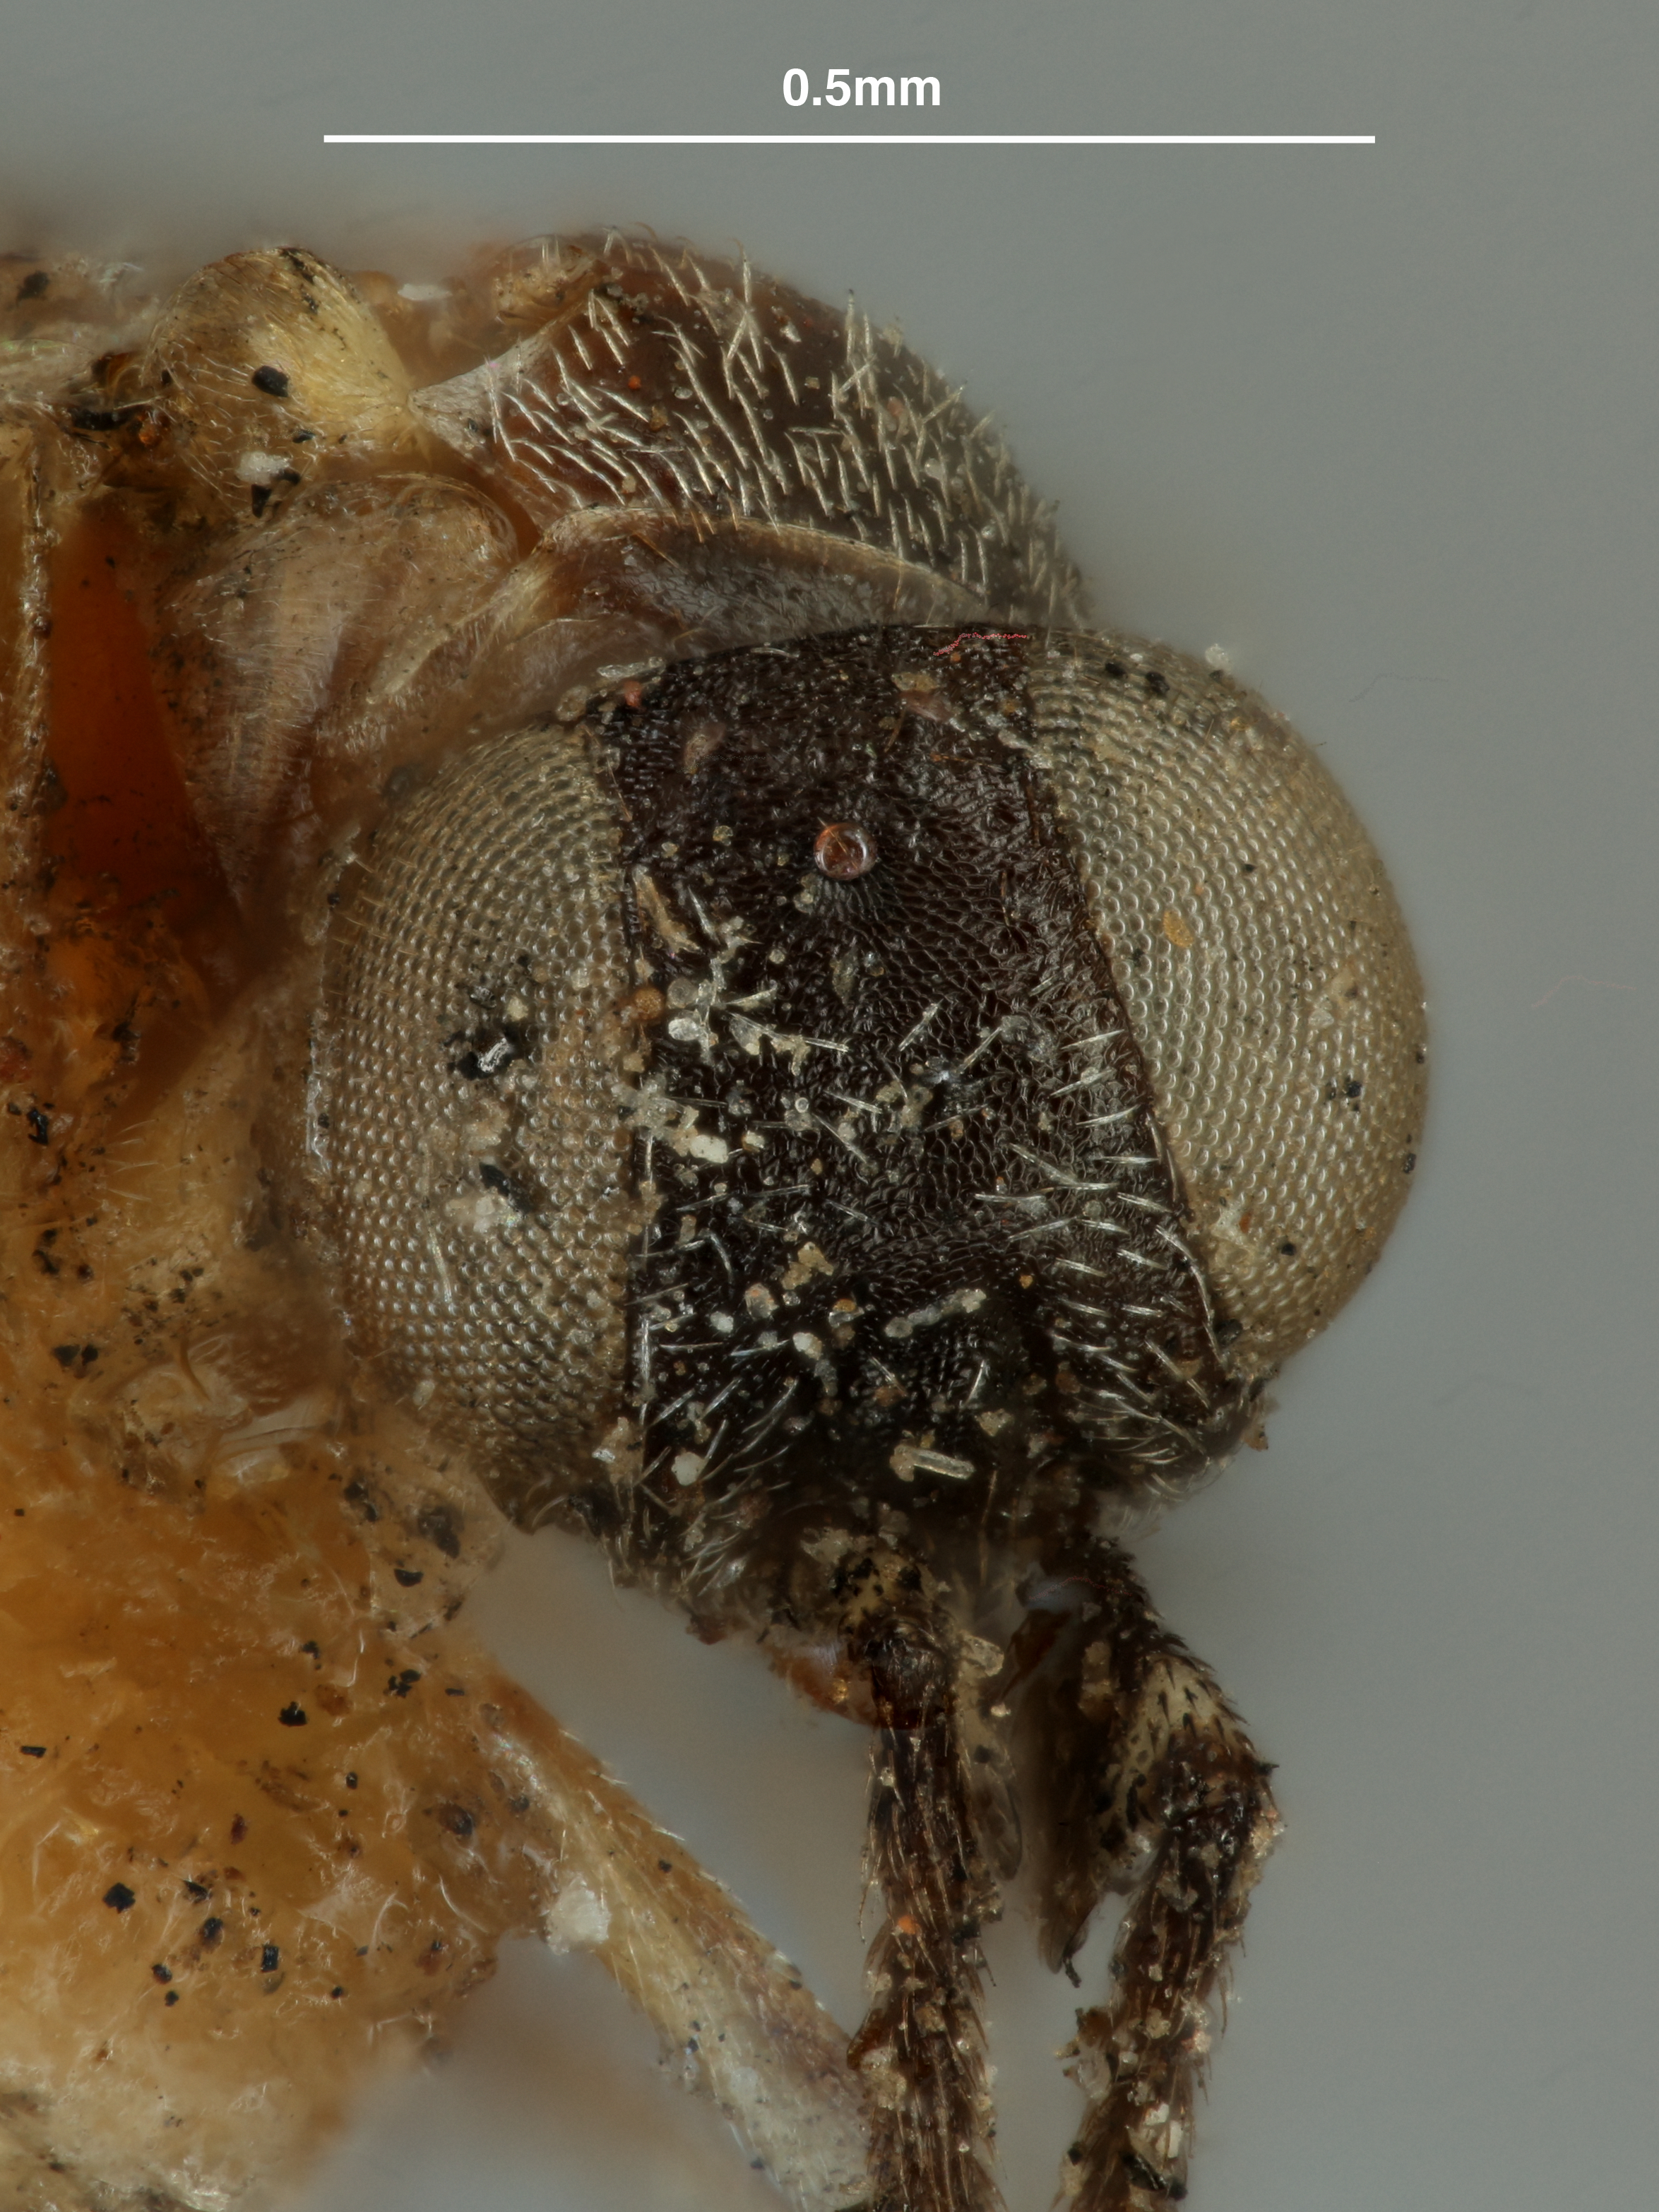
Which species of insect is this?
Dinocarsis thyridopterygis
